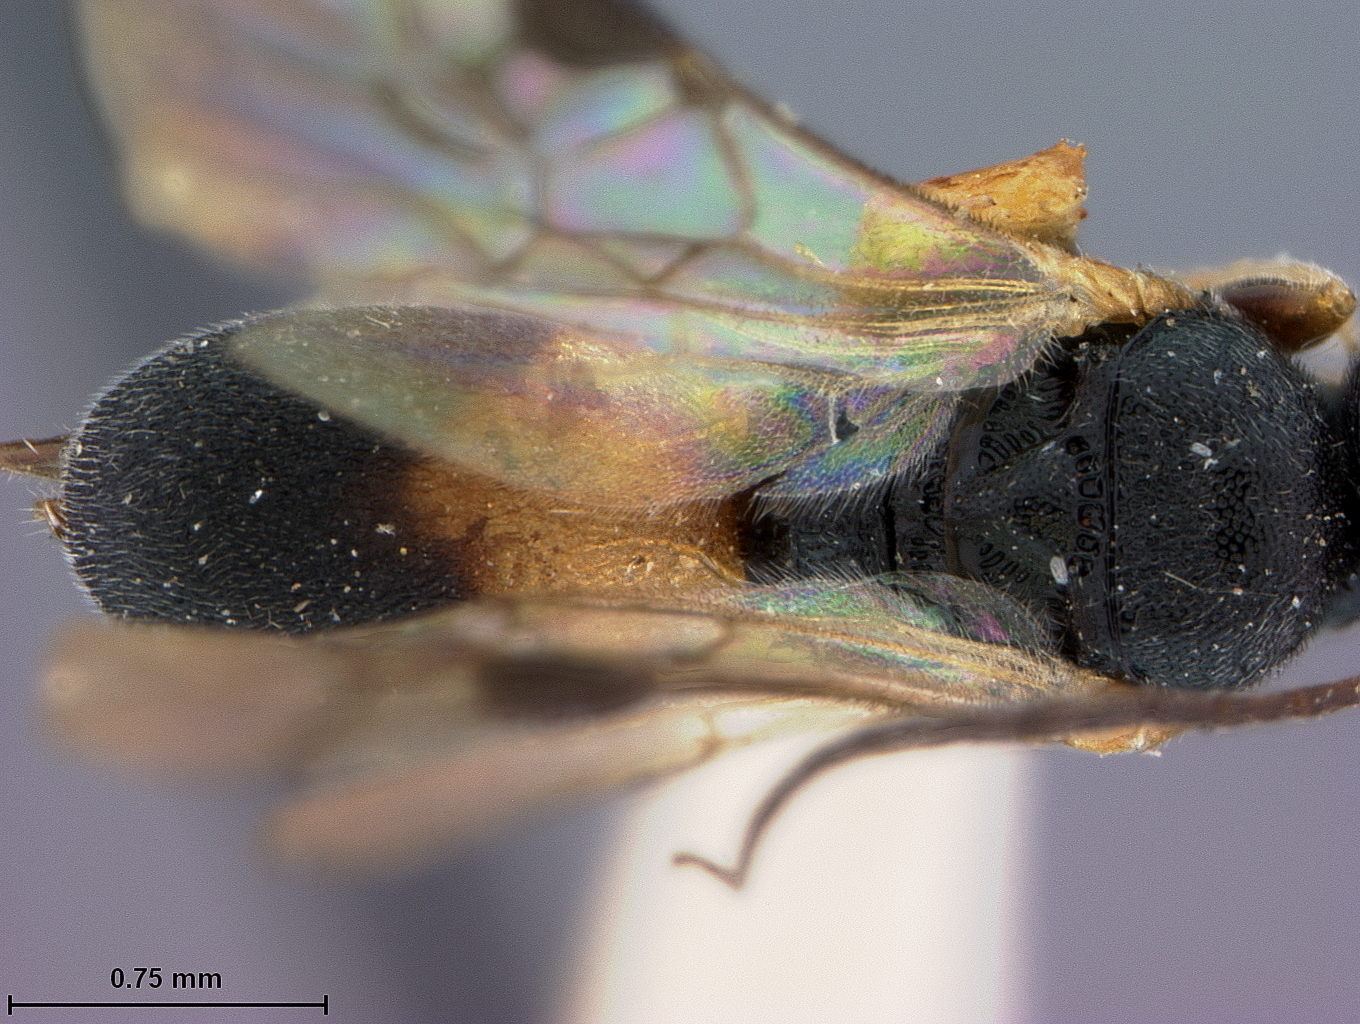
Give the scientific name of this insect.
Ascogaster modestus
